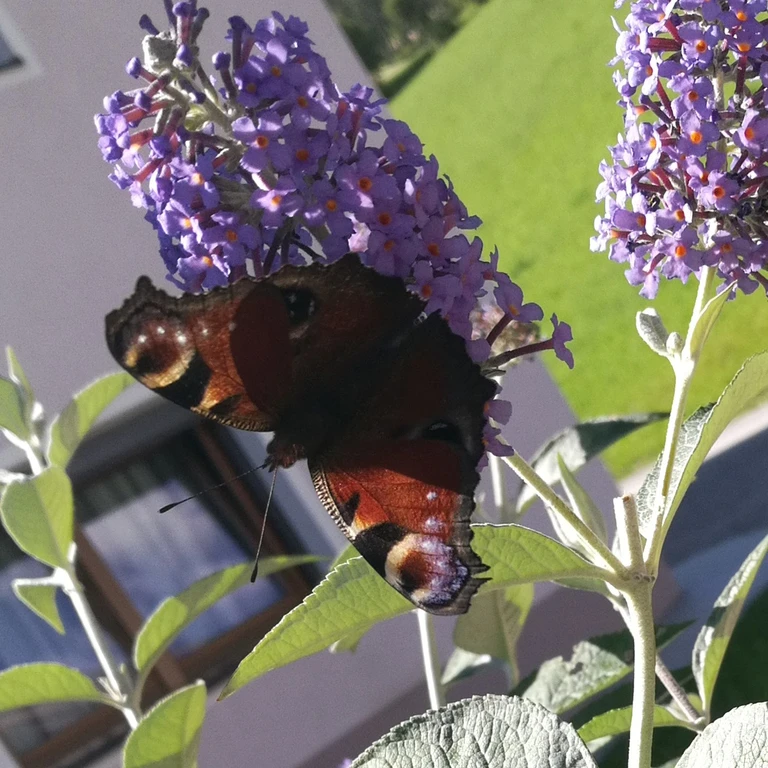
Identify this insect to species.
Aglais io
